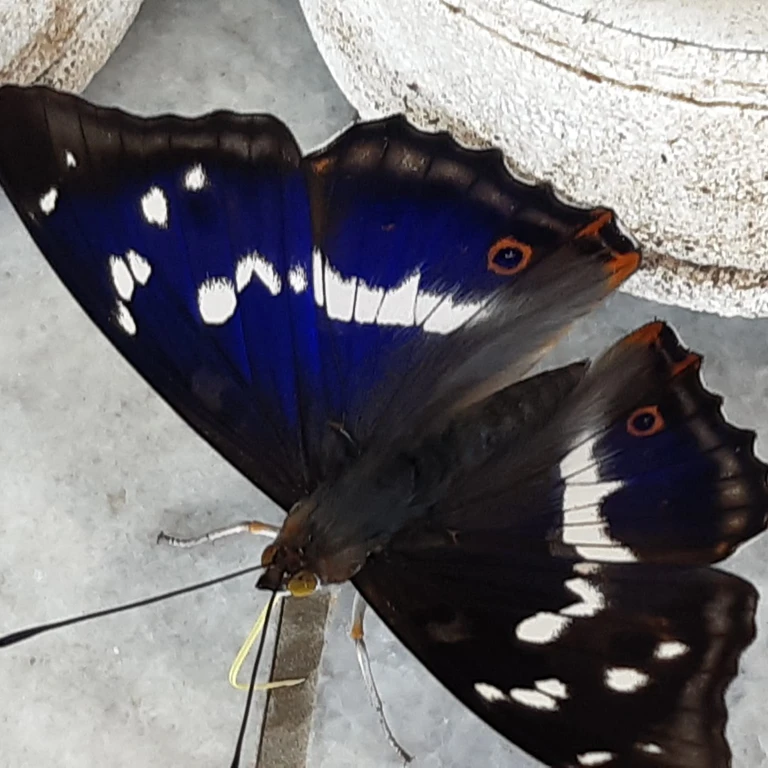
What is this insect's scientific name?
Apatura iris
